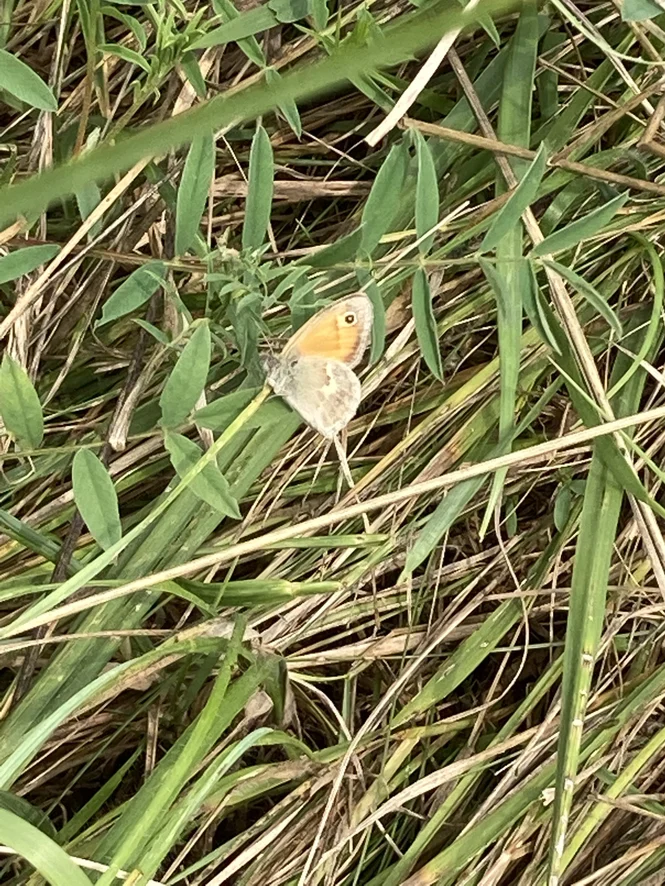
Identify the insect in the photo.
Coenonympha pamphilus
